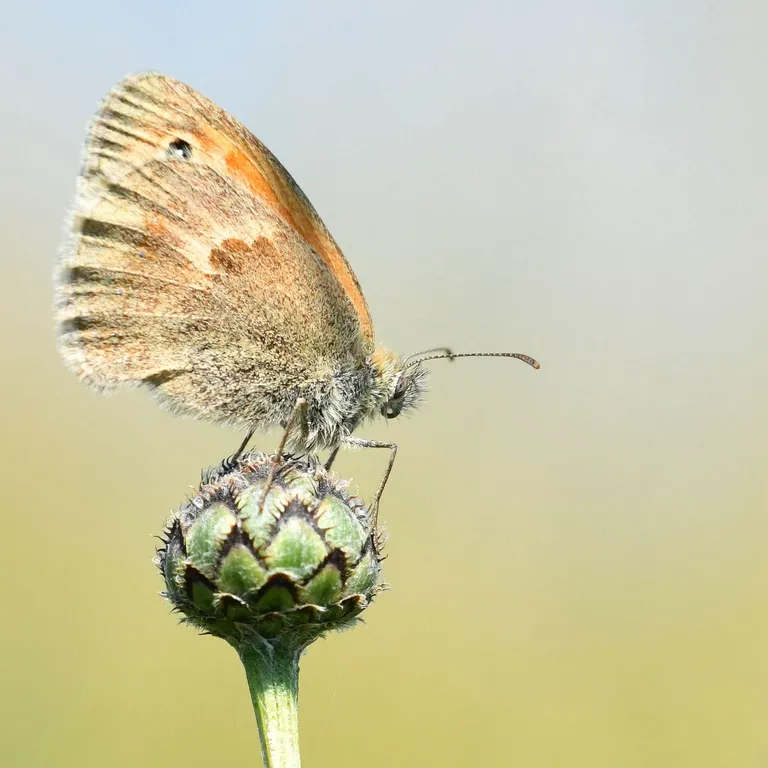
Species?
Coenonympha pamphilus
